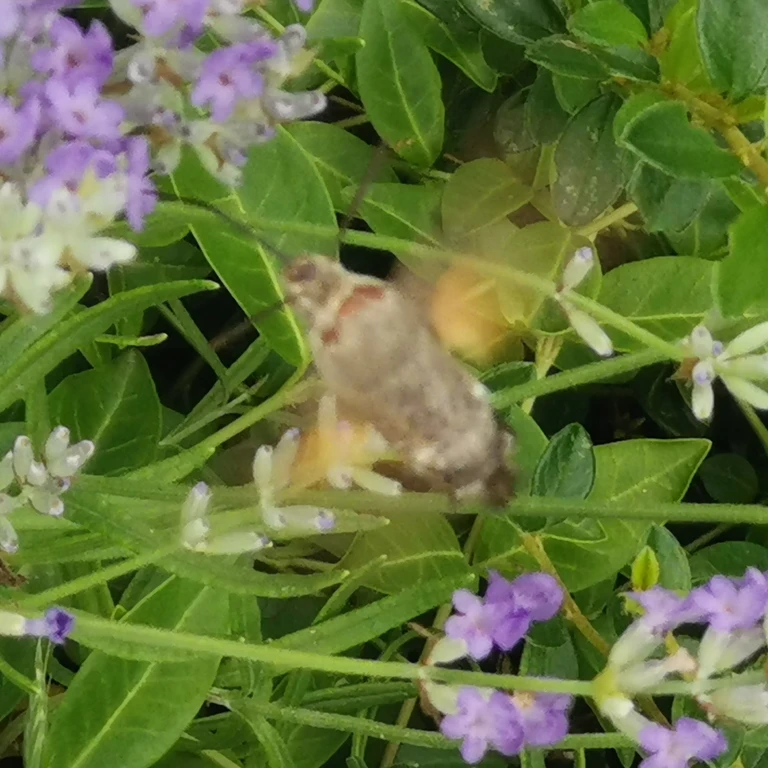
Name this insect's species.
Macroglossum stellatarum
